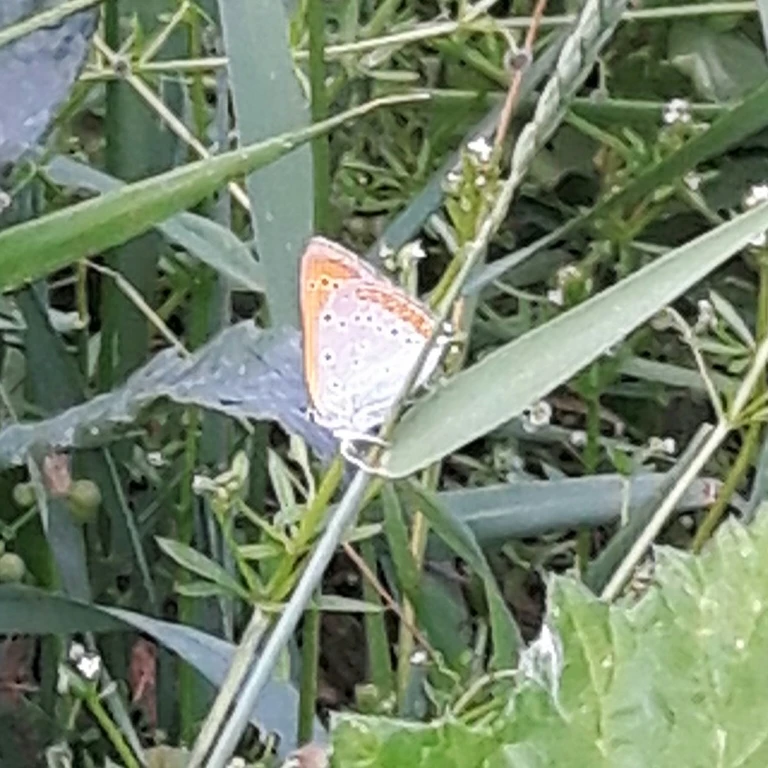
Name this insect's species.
Lycaena dispar
